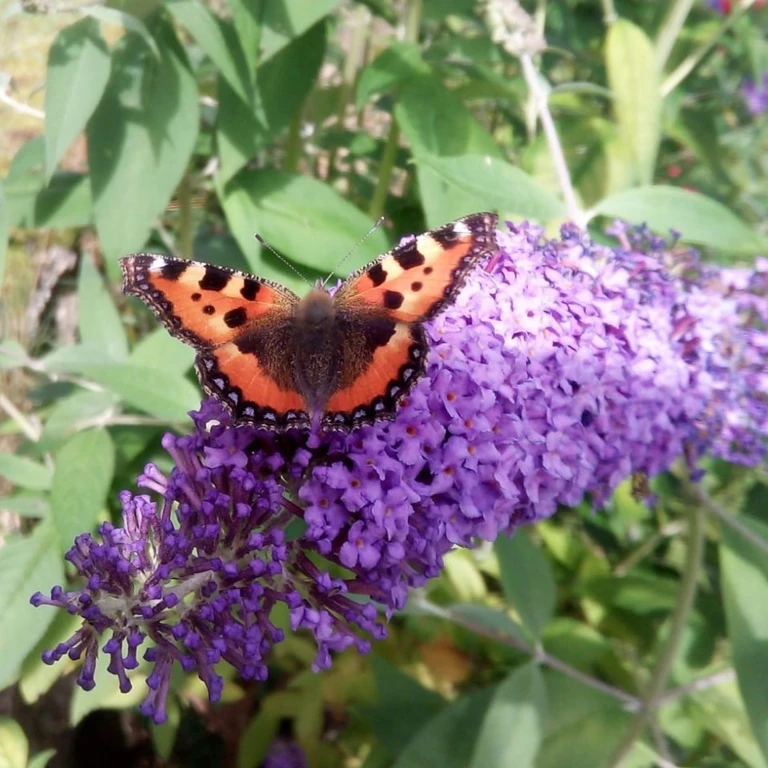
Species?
Aglais urticae
